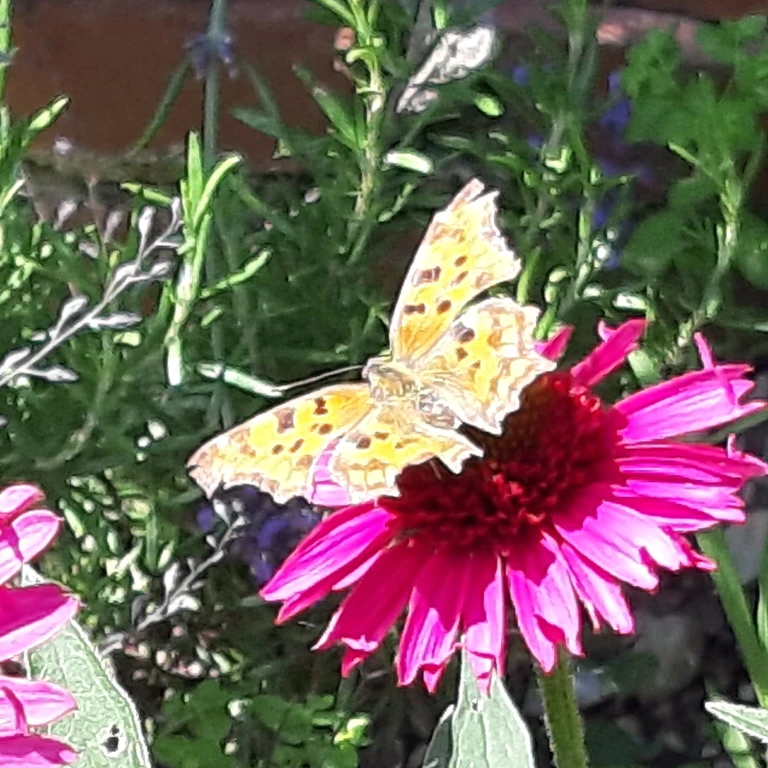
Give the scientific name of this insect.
Polygonia c-album
